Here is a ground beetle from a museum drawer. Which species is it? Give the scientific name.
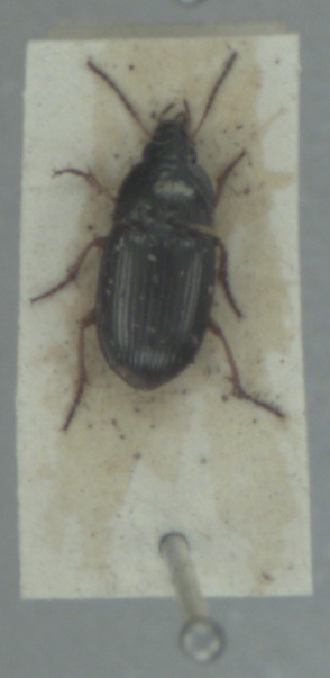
Amara familiaris
